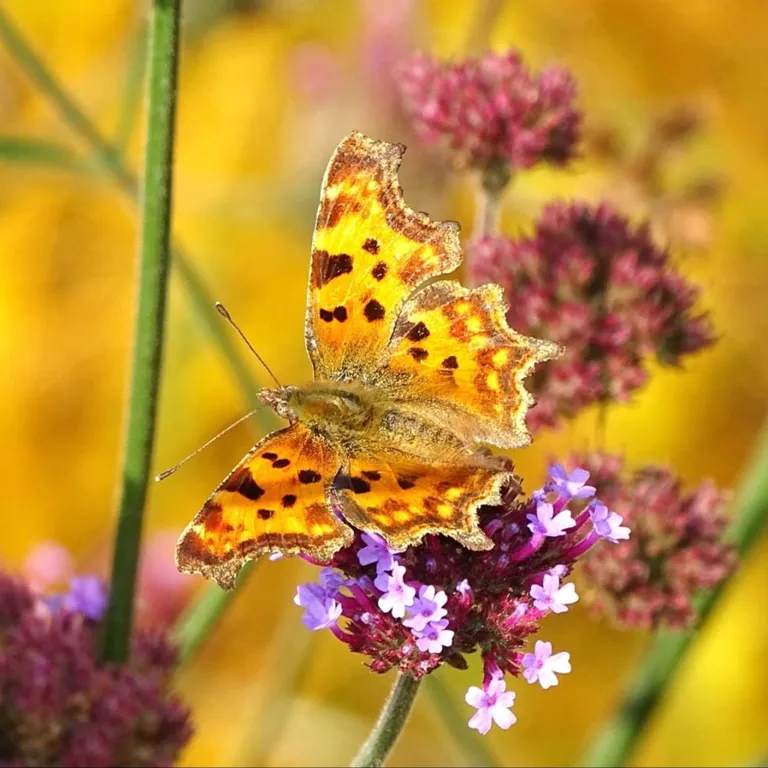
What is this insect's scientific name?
Polygonia c-album
